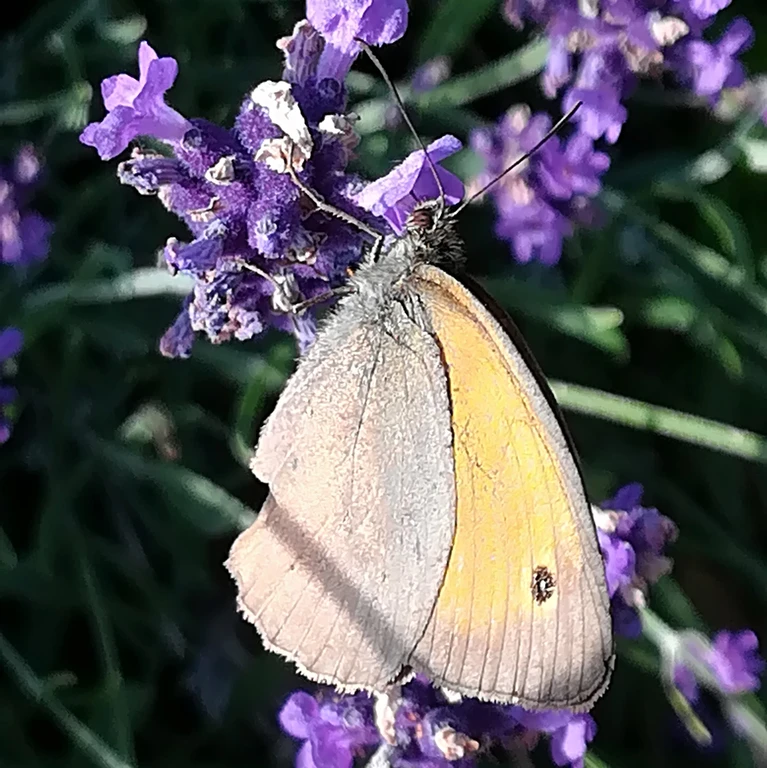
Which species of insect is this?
Maniola jurtina
